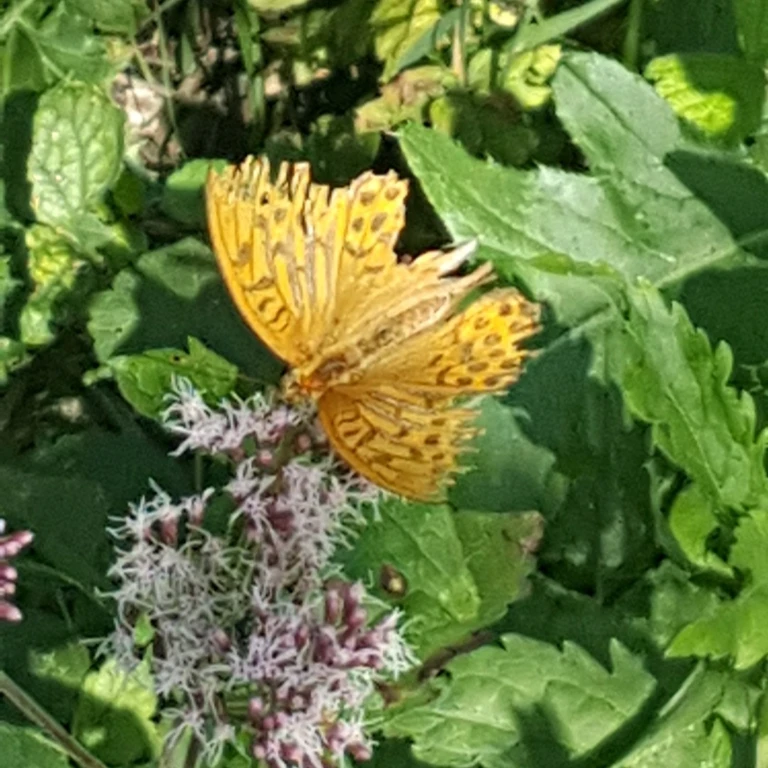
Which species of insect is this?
Argynnis paphia
